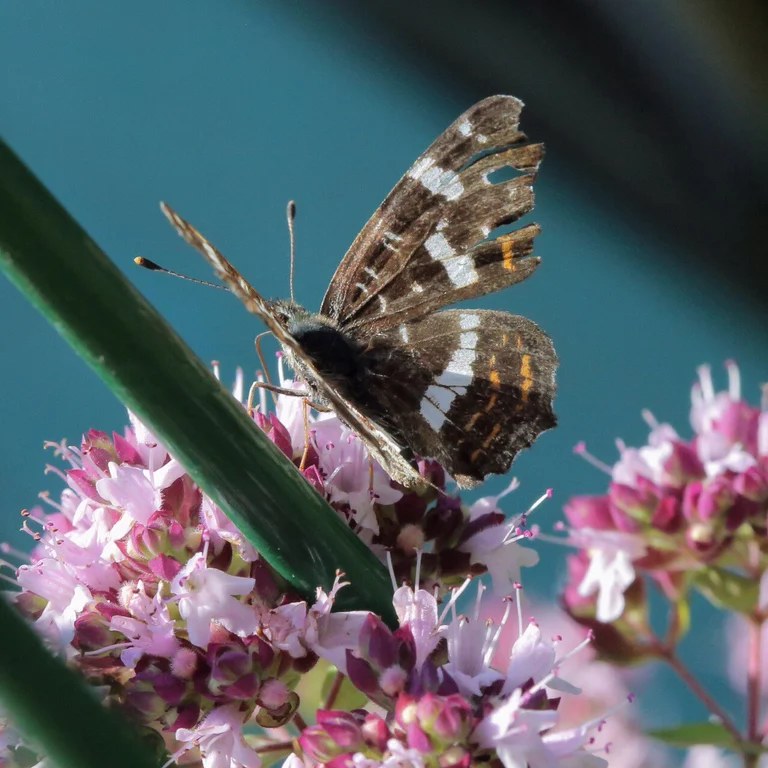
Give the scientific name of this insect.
Araschnia levana
